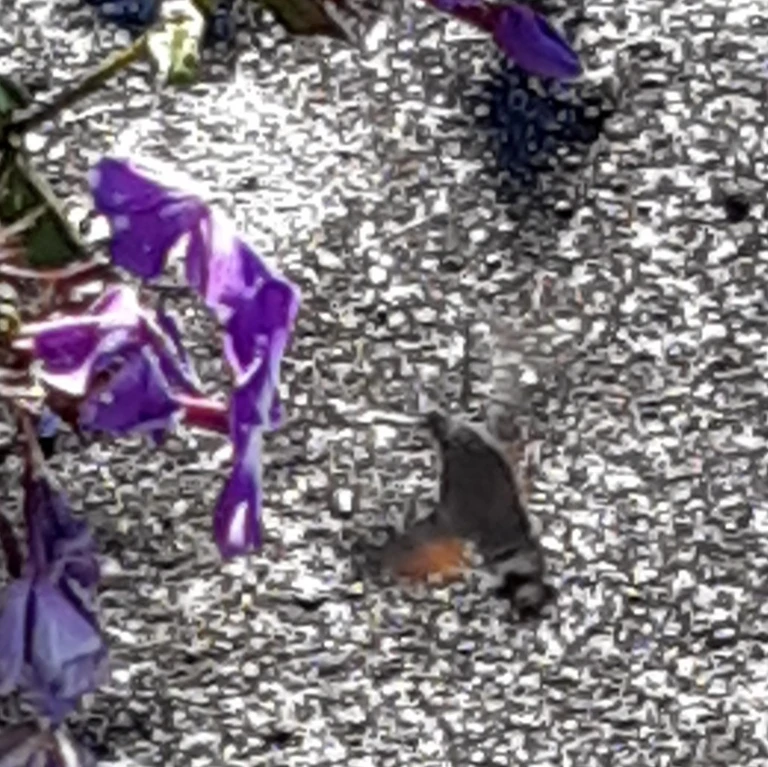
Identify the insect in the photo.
Macroglossum stellatarum
